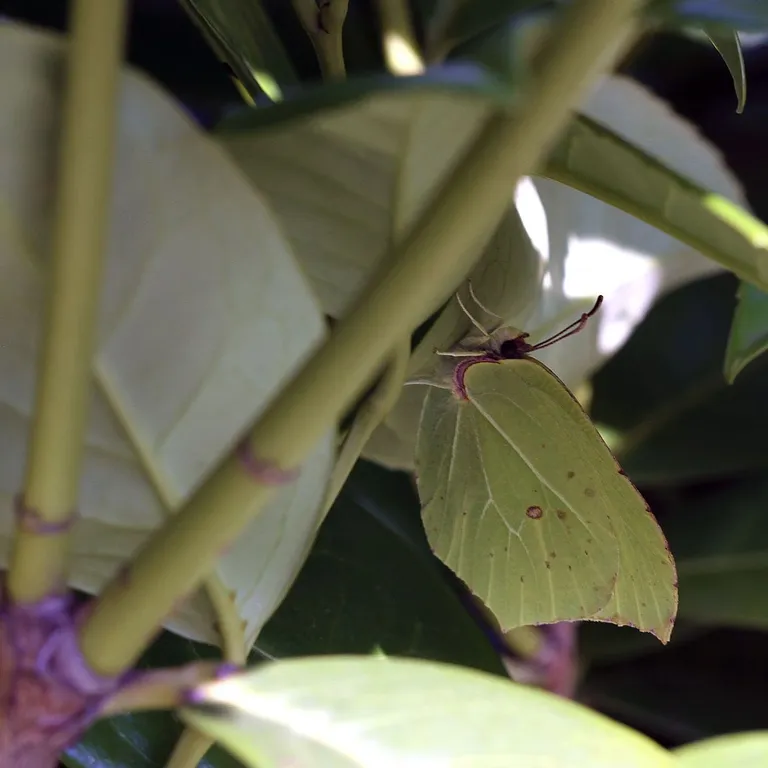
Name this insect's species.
Gonepteryx rhamni
